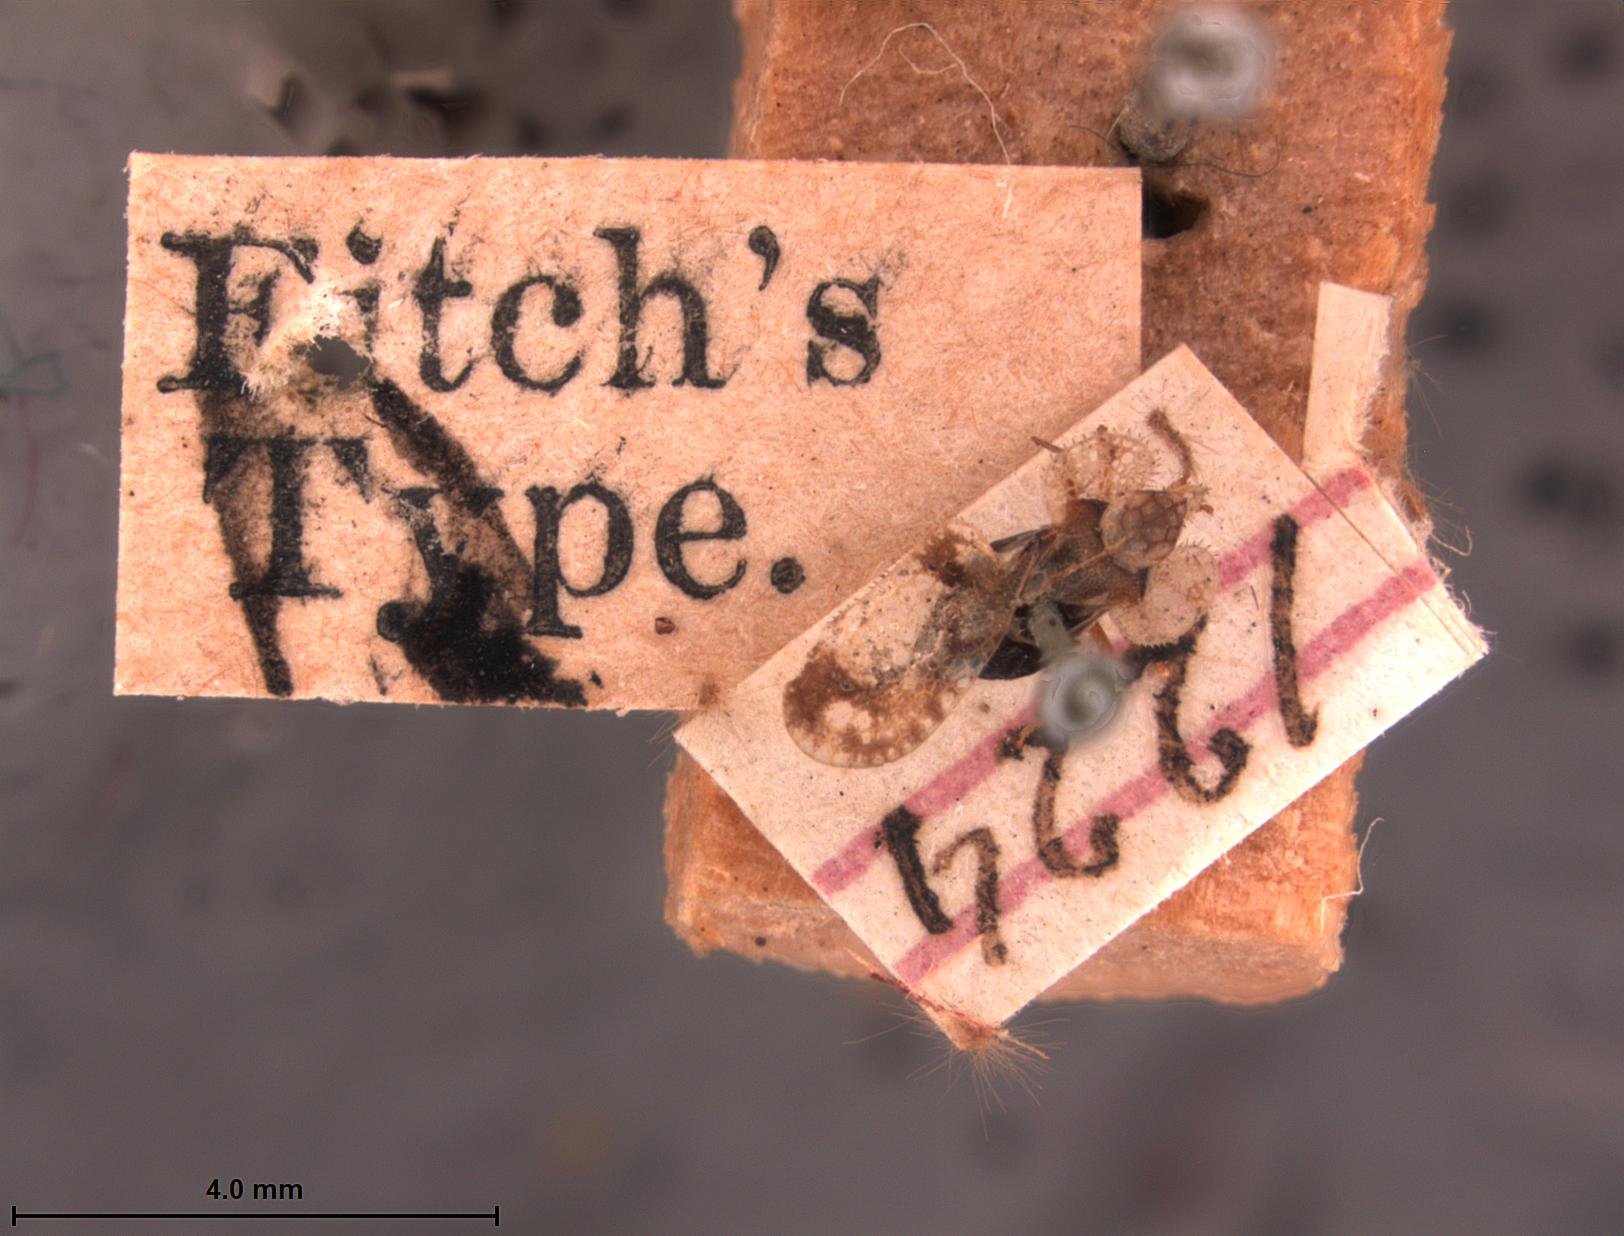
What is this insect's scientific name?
Tingis juglandis
